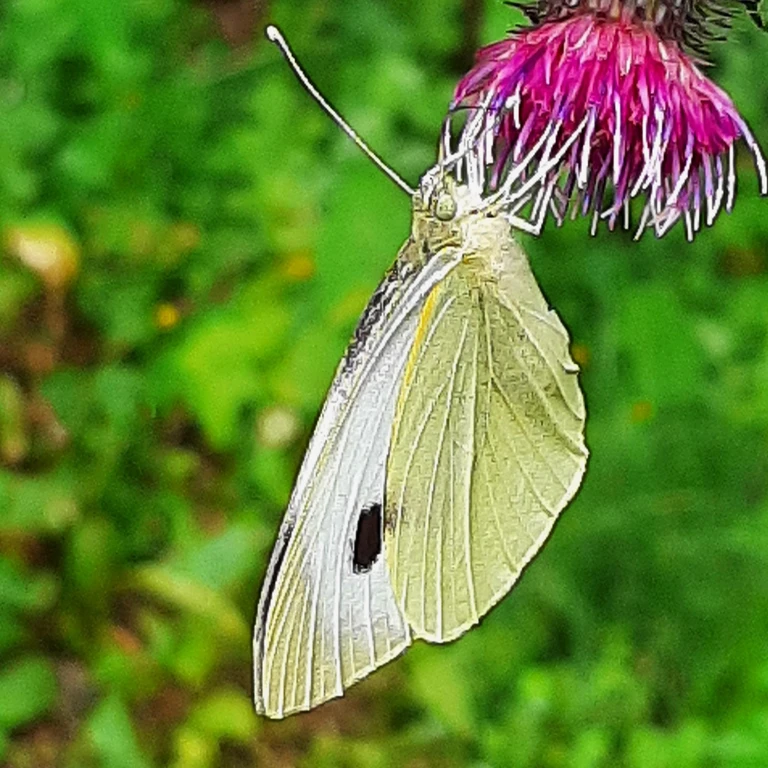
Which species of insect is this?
Pieris brassicae
